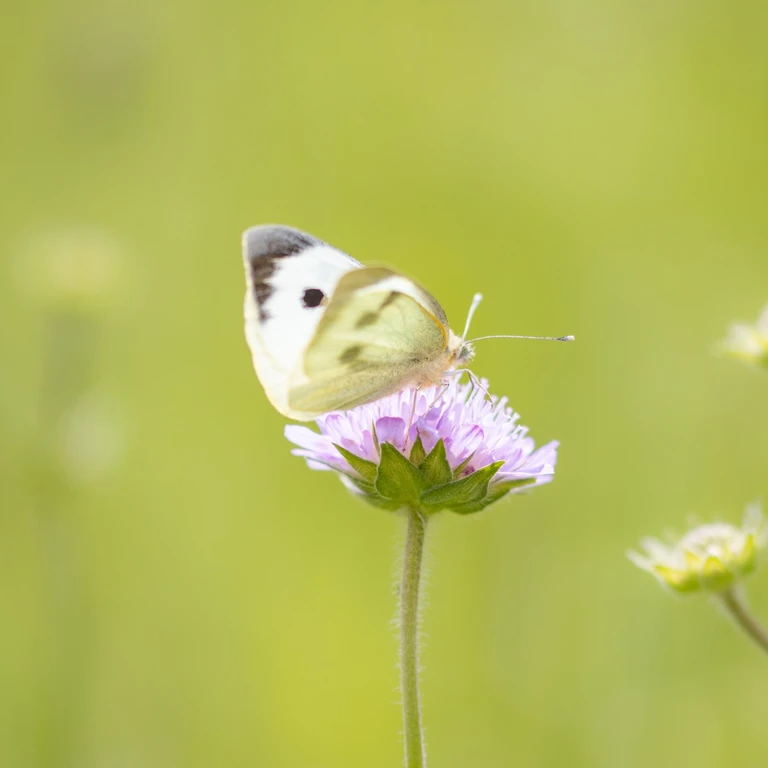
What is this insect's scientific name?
Pieris brassicae
